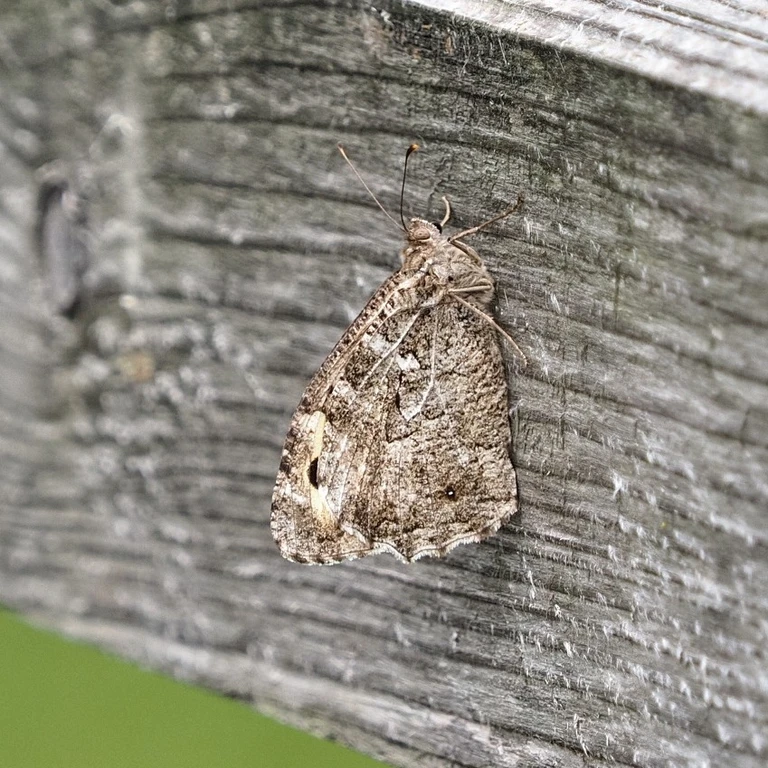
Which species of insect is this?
Hipparchia semele
